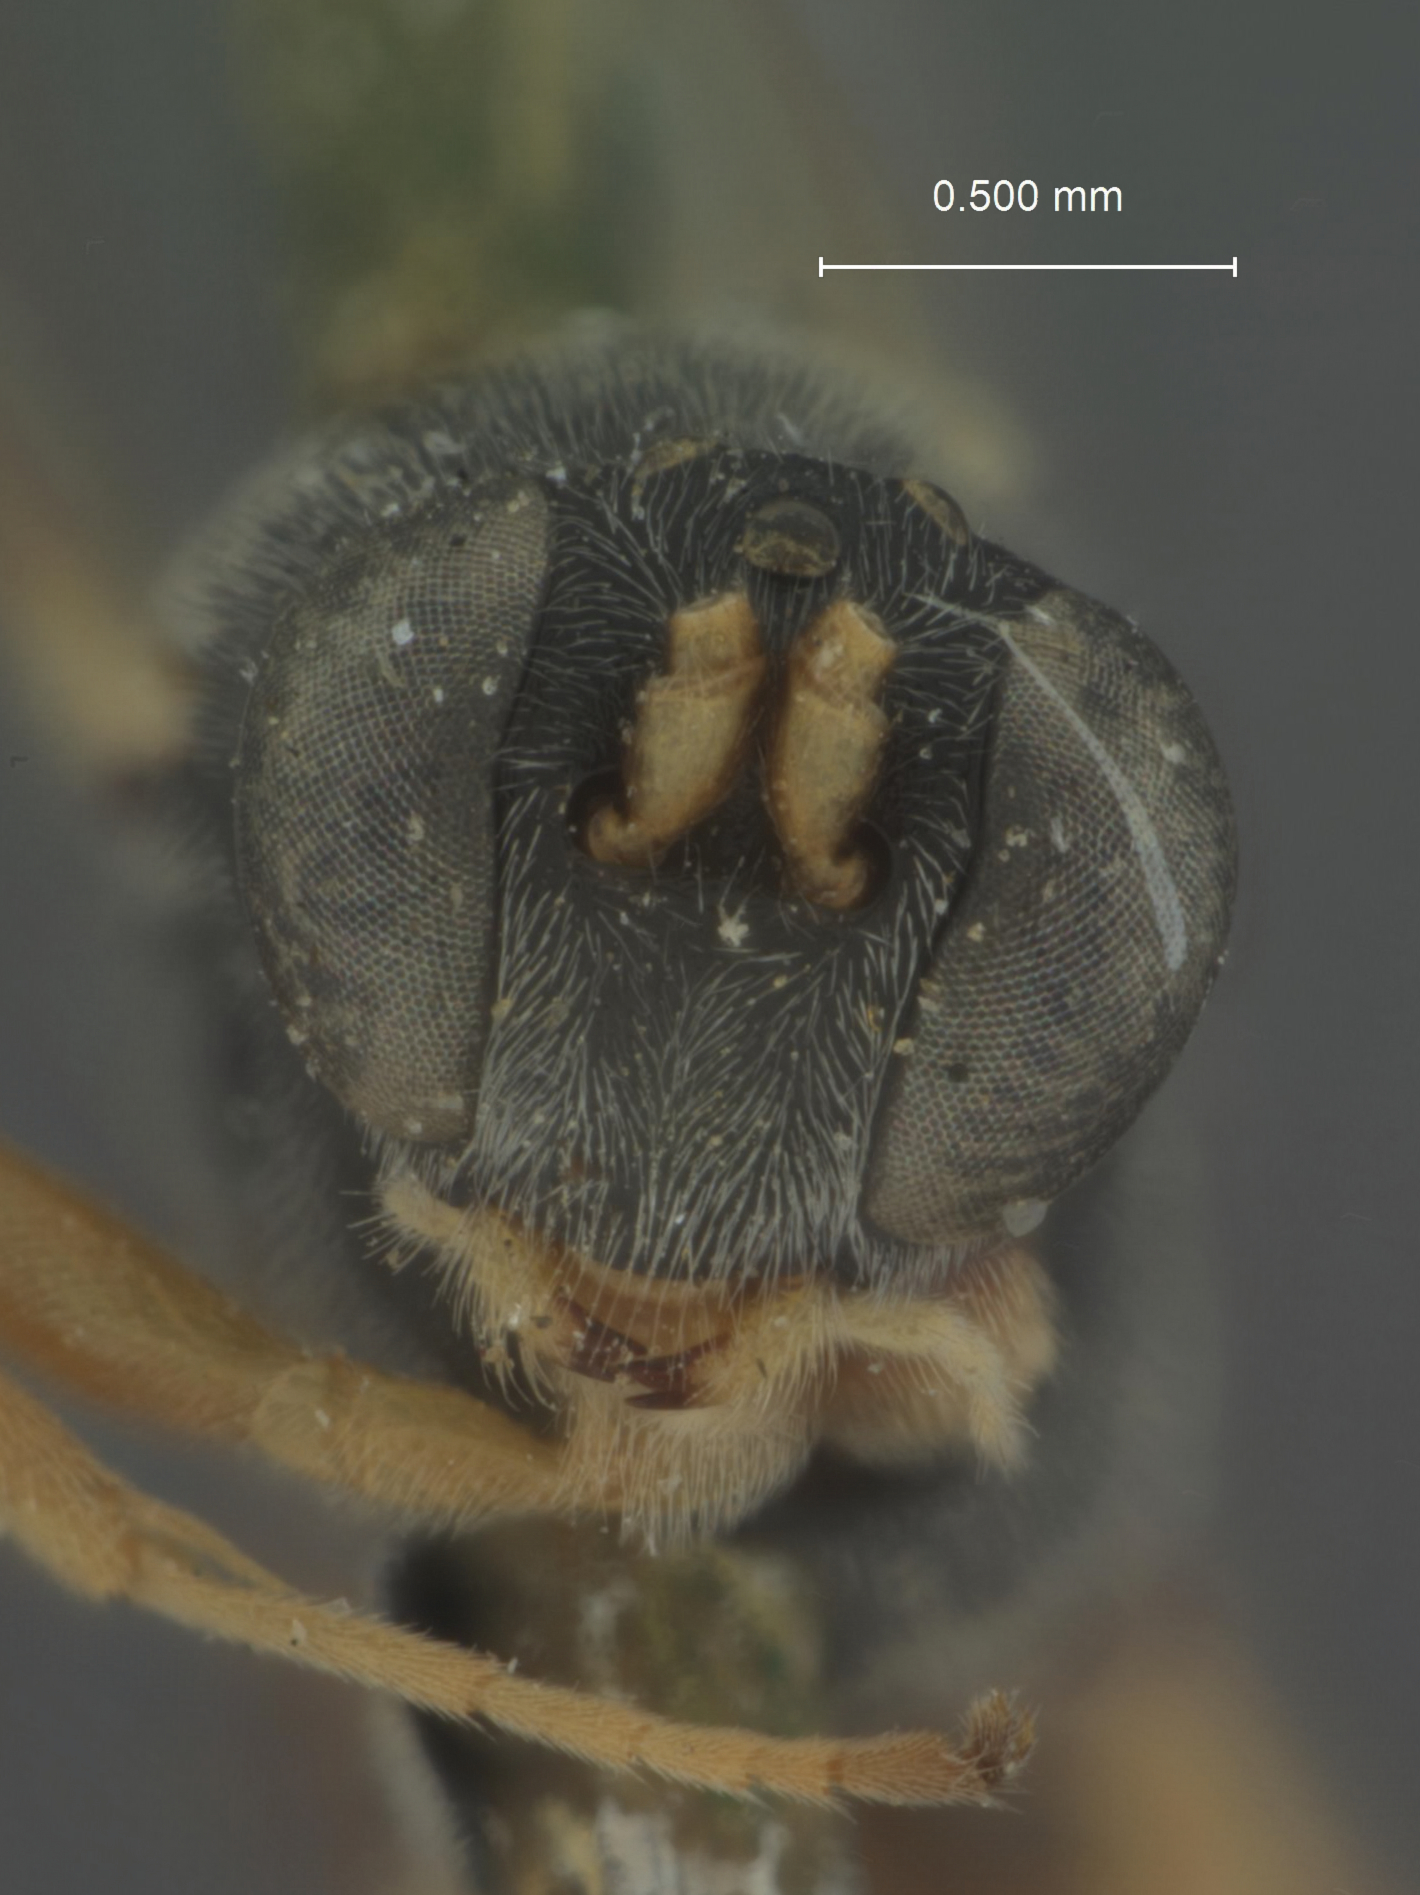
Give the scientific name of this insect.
Limneria gelechiae
